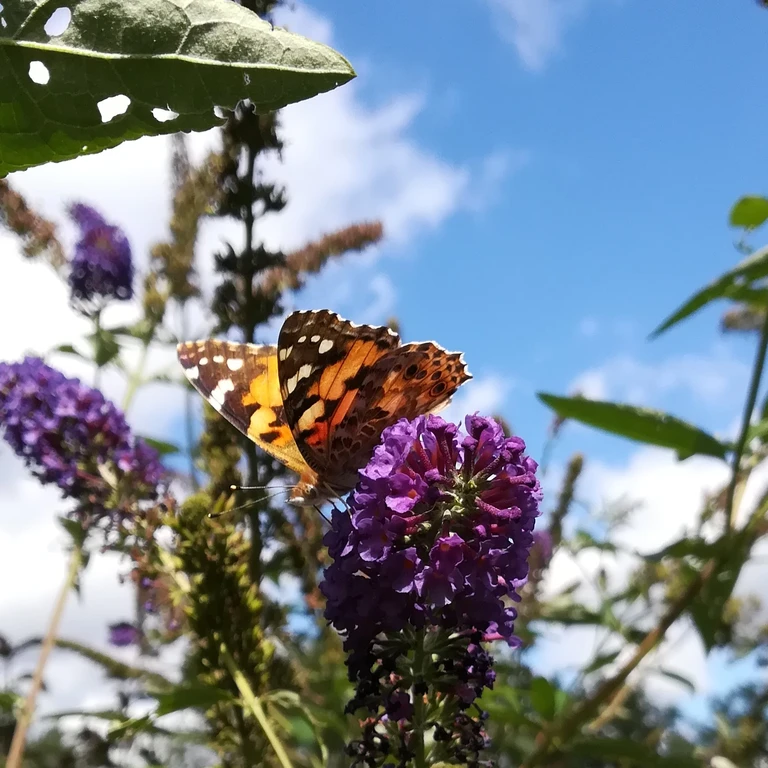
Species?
Vanessa cardui
